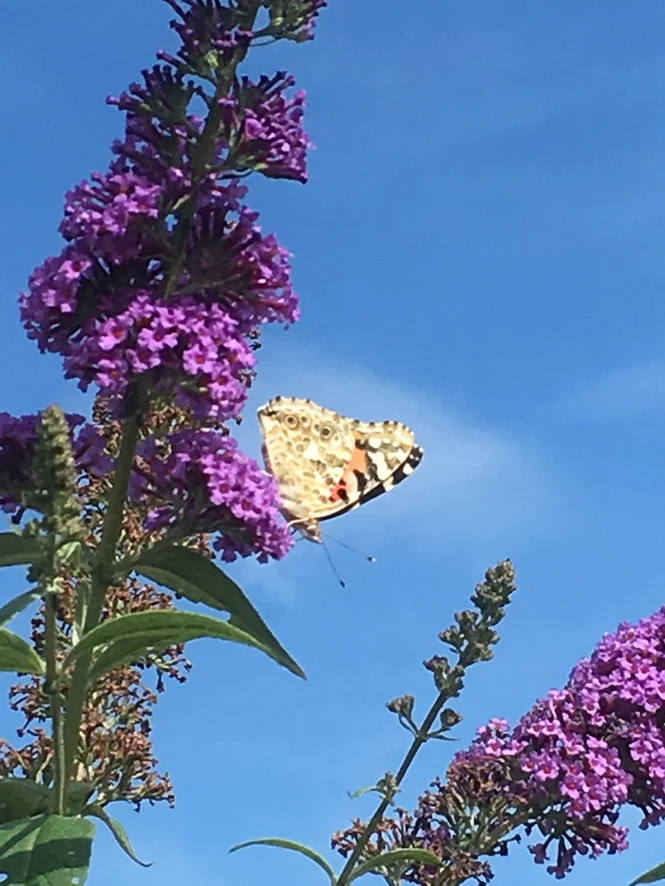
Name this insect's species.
Vanessa cardui
